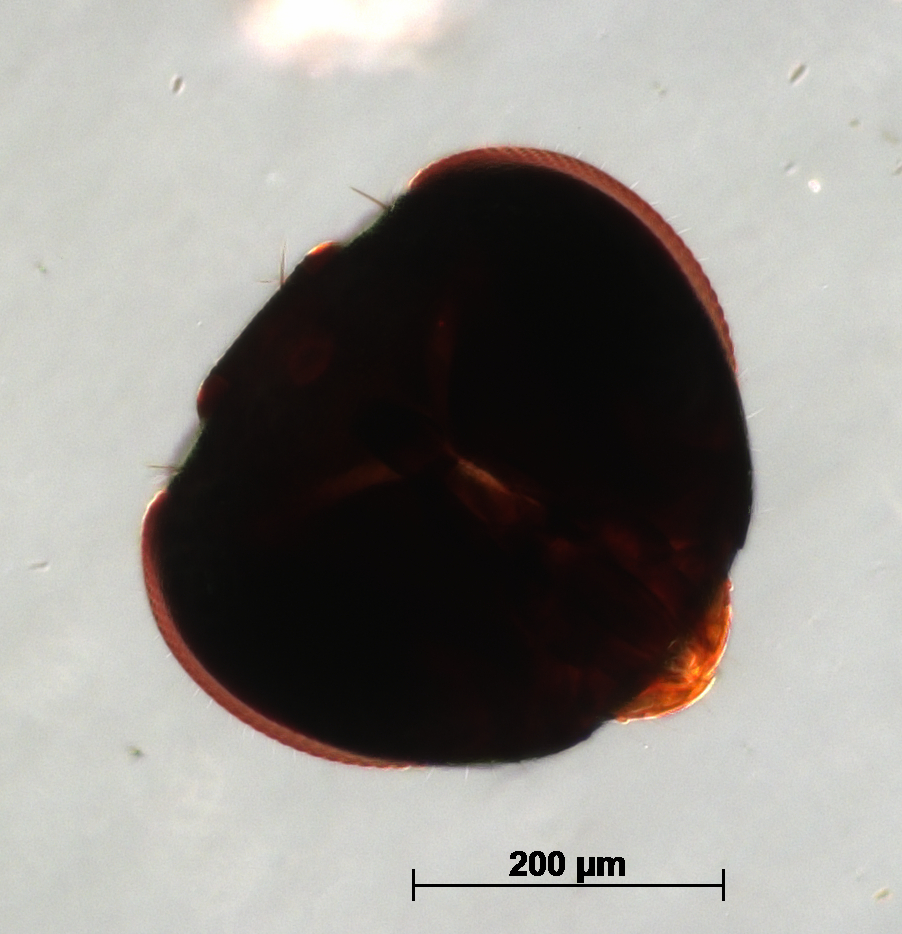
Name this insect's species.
Chrysocharis horticola
